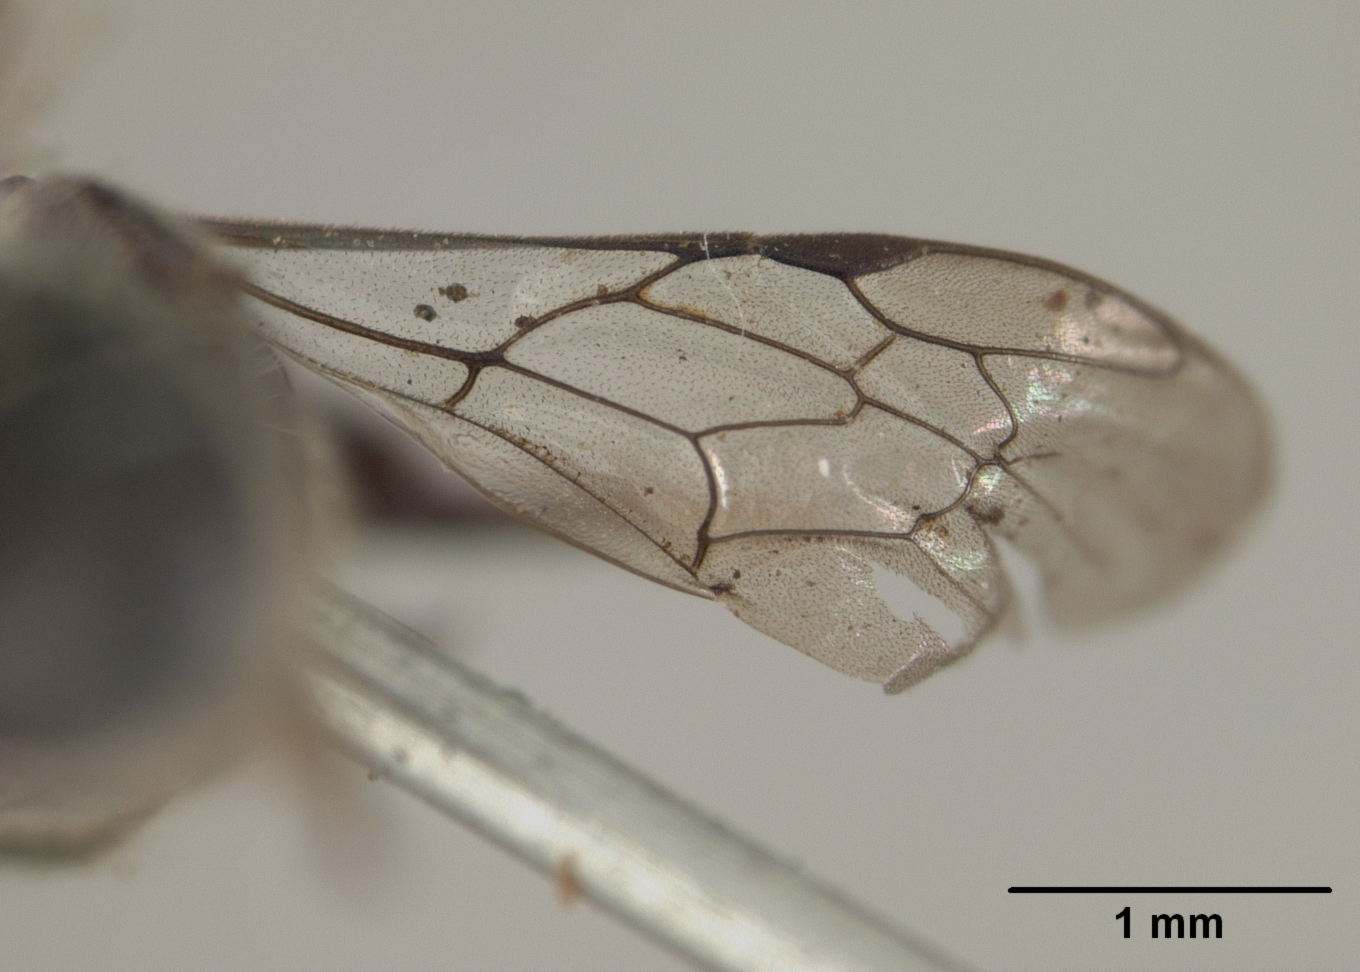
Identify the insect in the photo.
Robertsonella gleasoni
